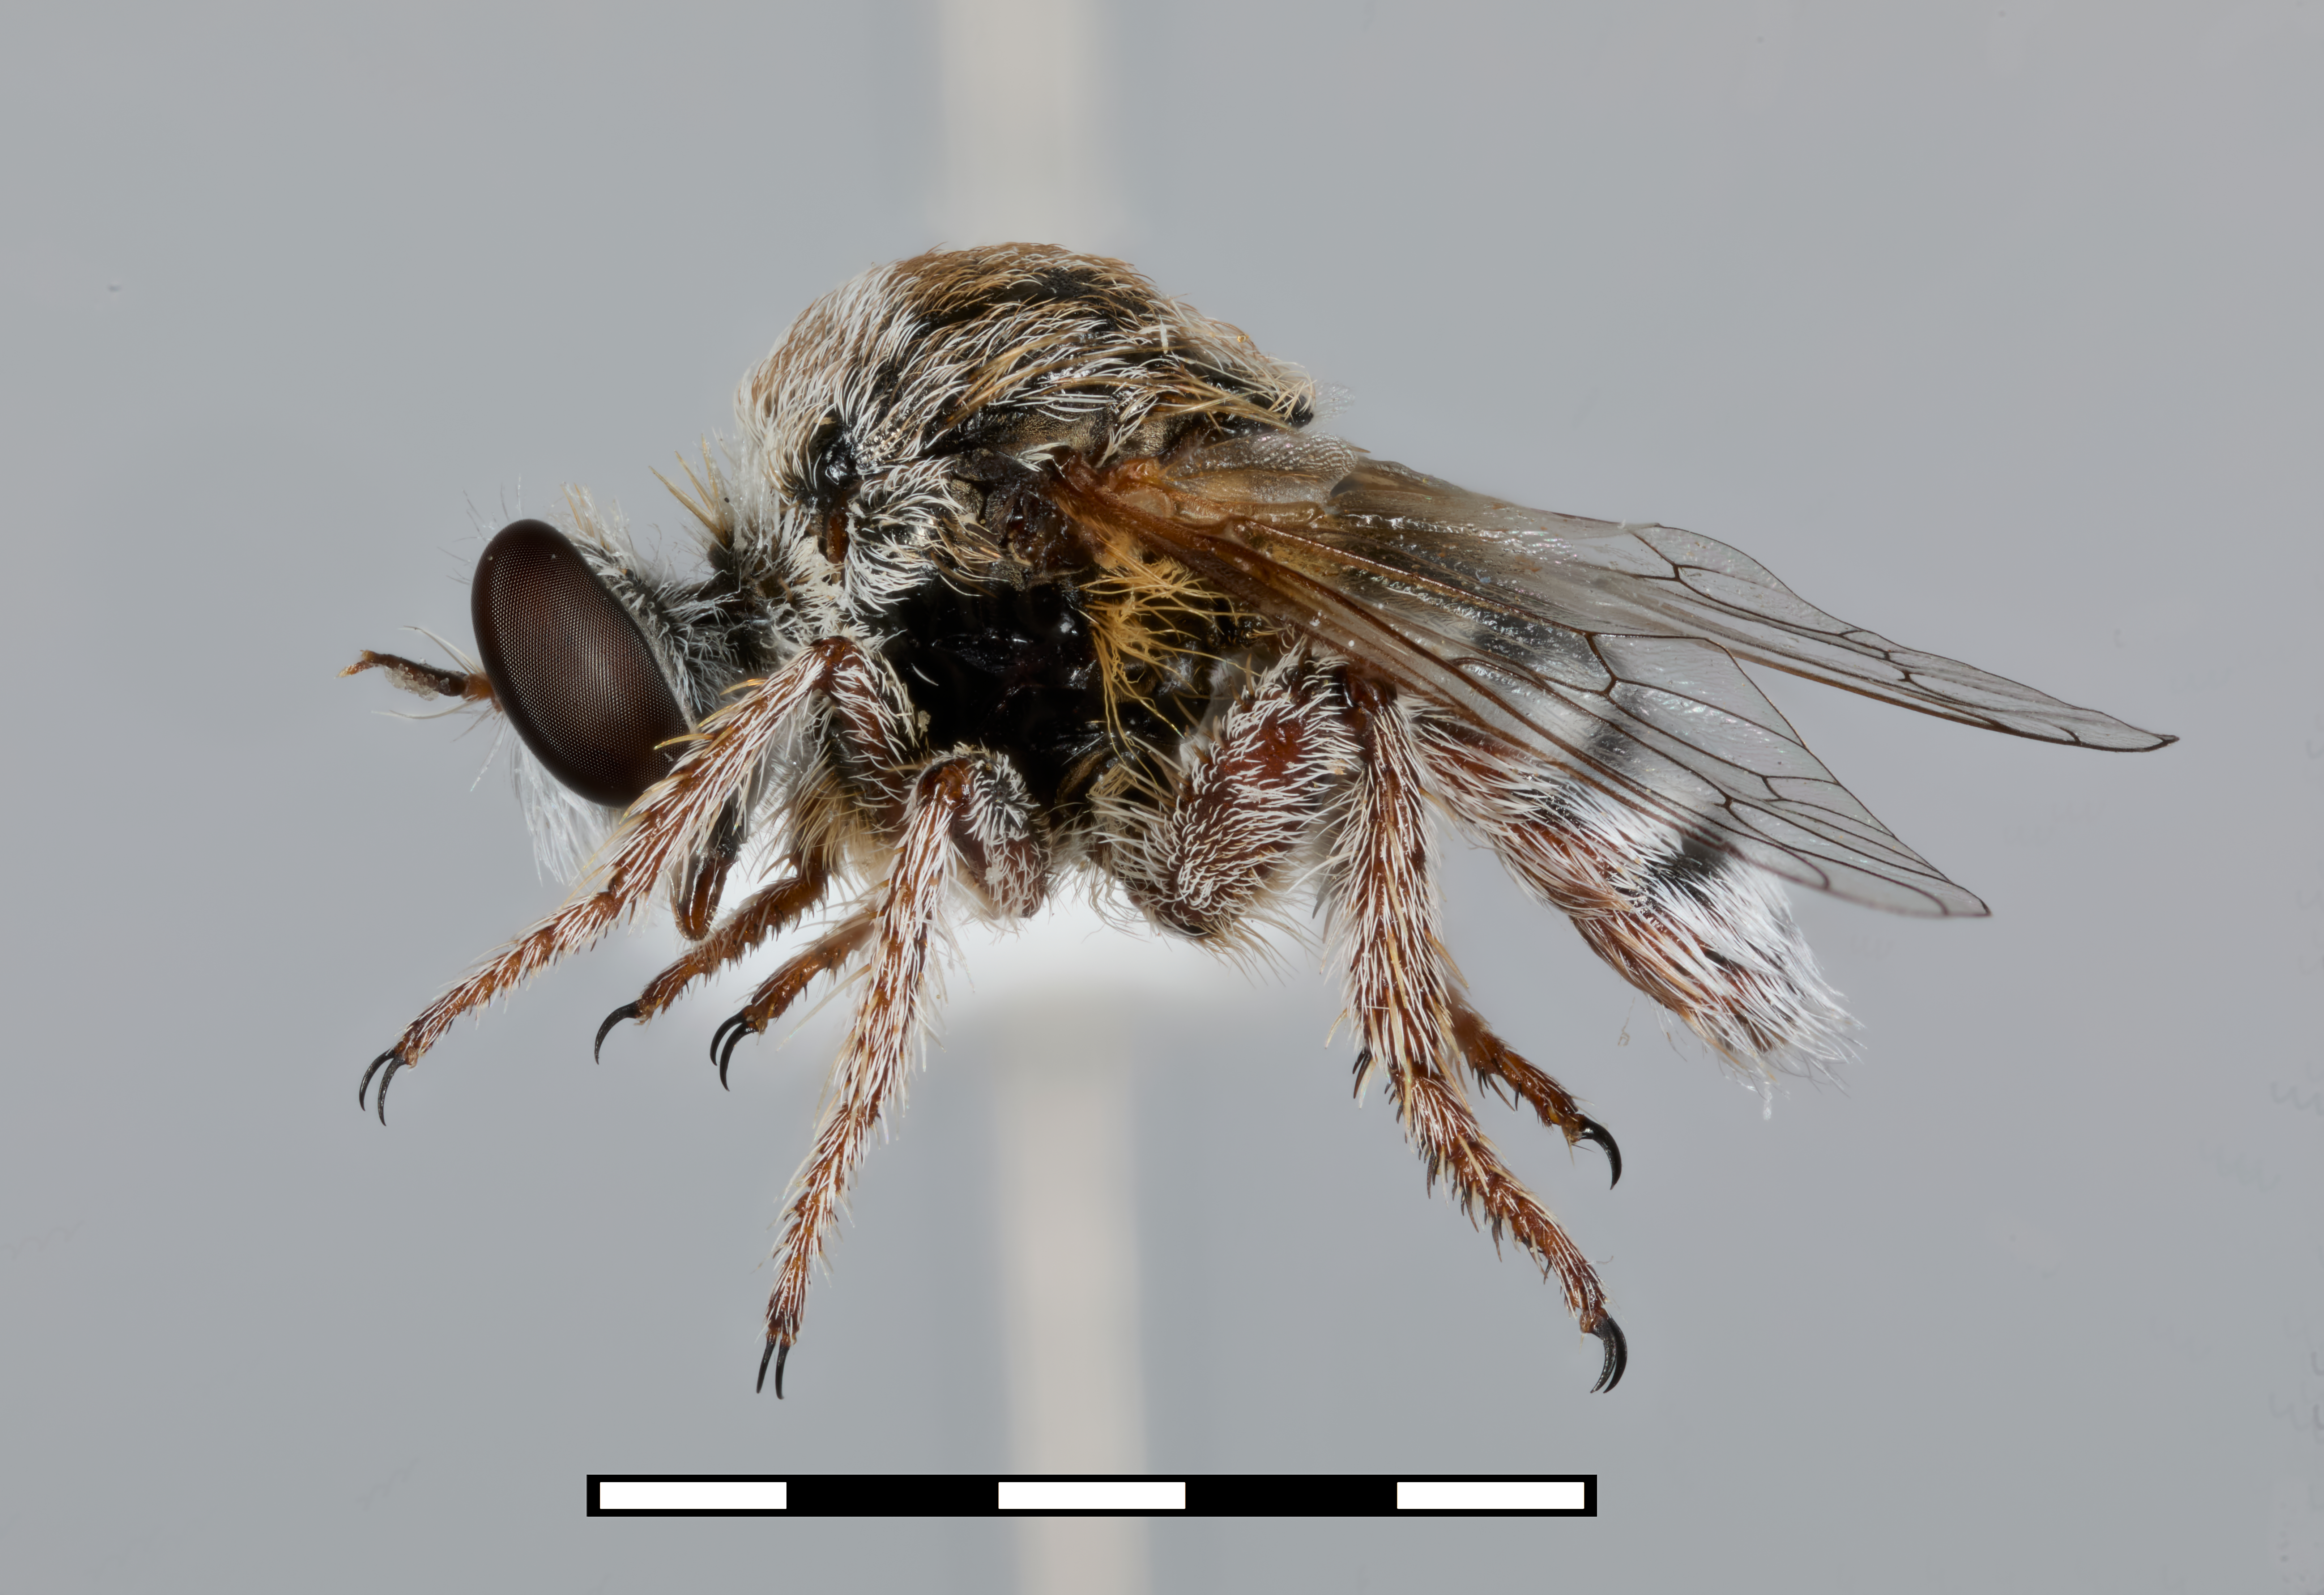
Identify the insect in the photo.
Acnephalomyia andrenoides
